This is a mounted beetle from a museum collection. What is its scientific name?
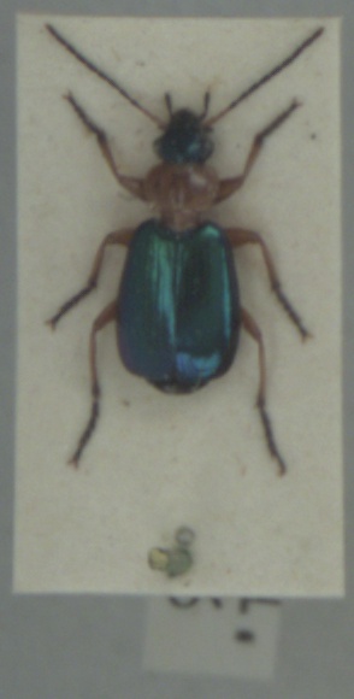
Lebia chlorocephala
